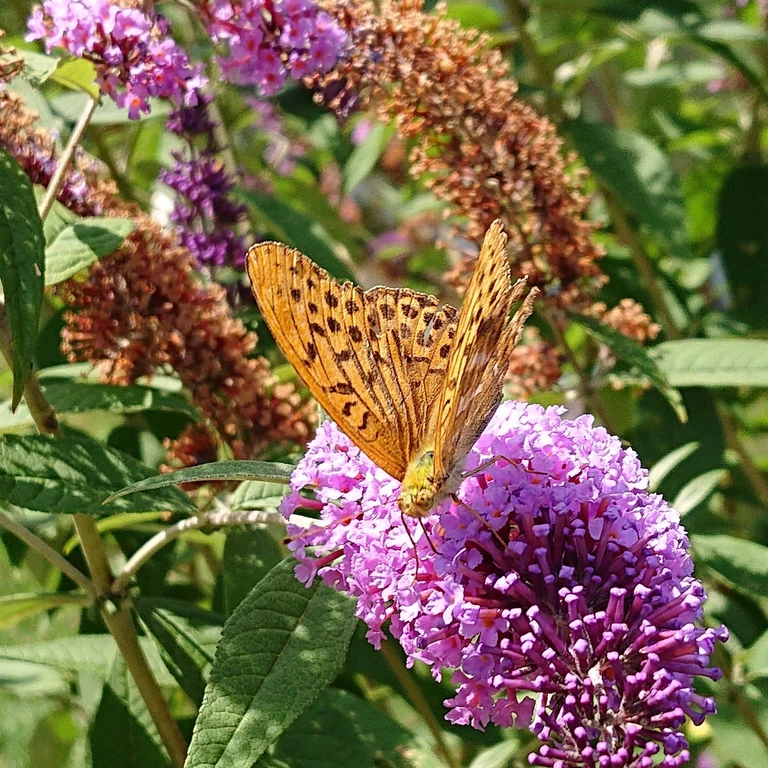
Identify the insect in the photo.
Argynnis paphia
